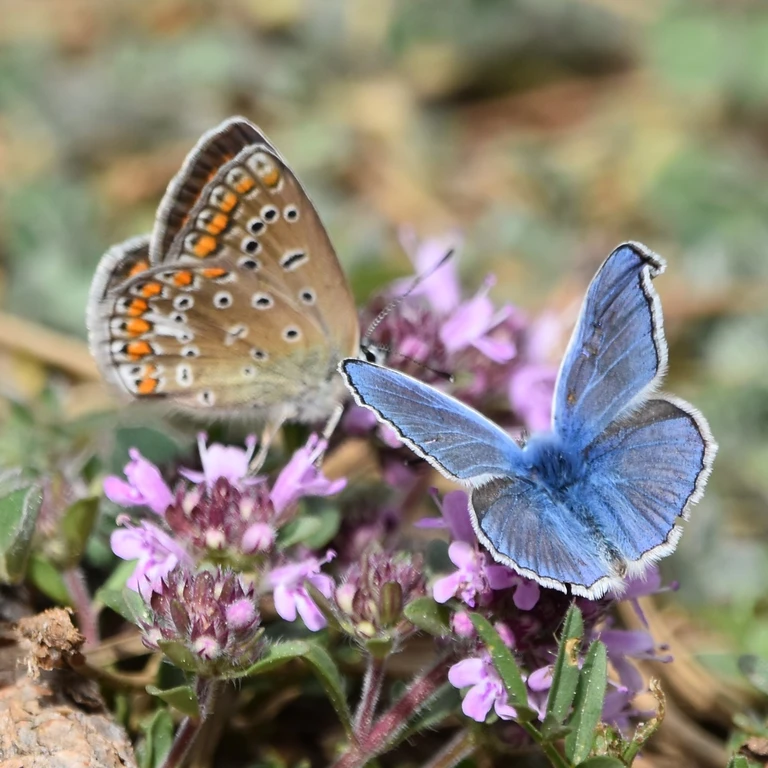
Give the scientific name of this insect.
Polyommatus icarus
